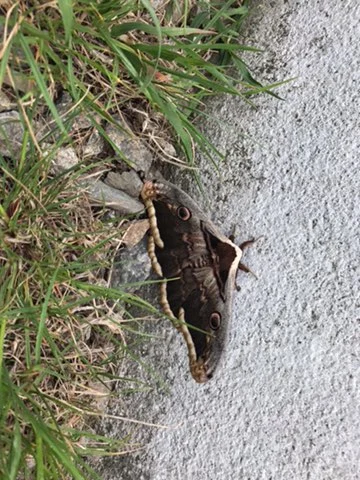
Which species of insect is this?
Saturnia pyri
